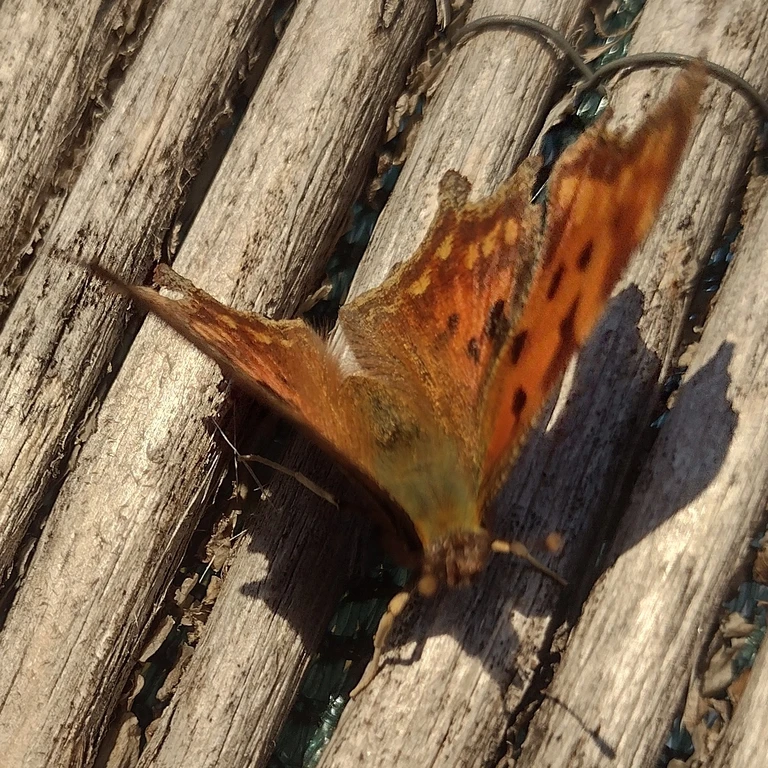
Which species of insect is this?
Polygonia c-album
